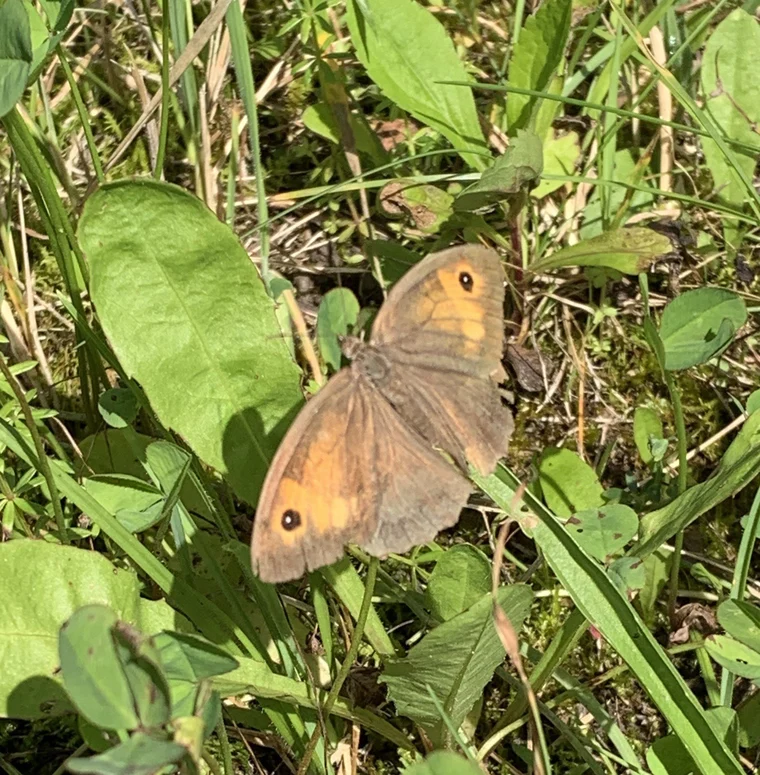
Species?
Maniola jurtina
